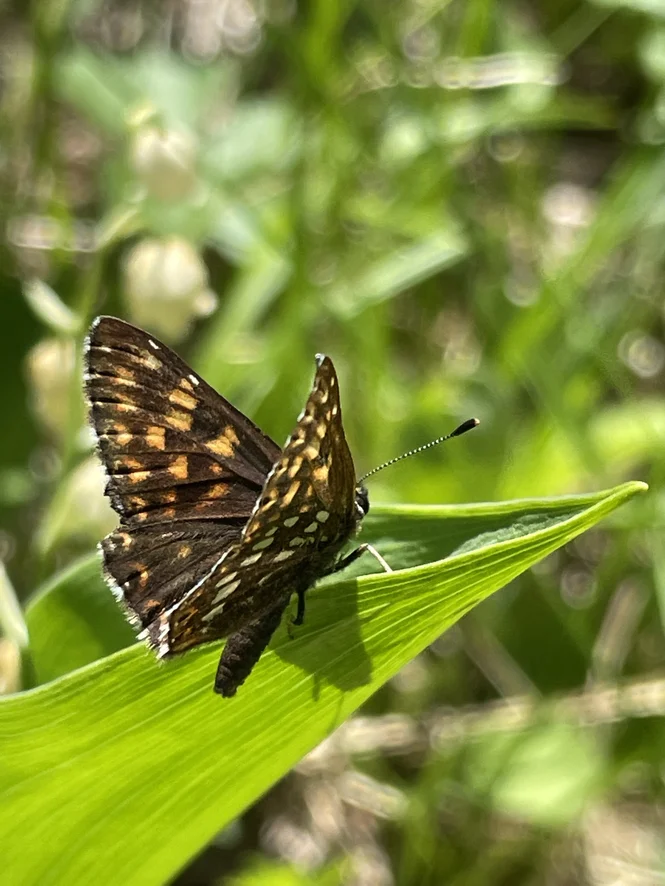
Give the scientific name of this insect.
Hamearis lucina
